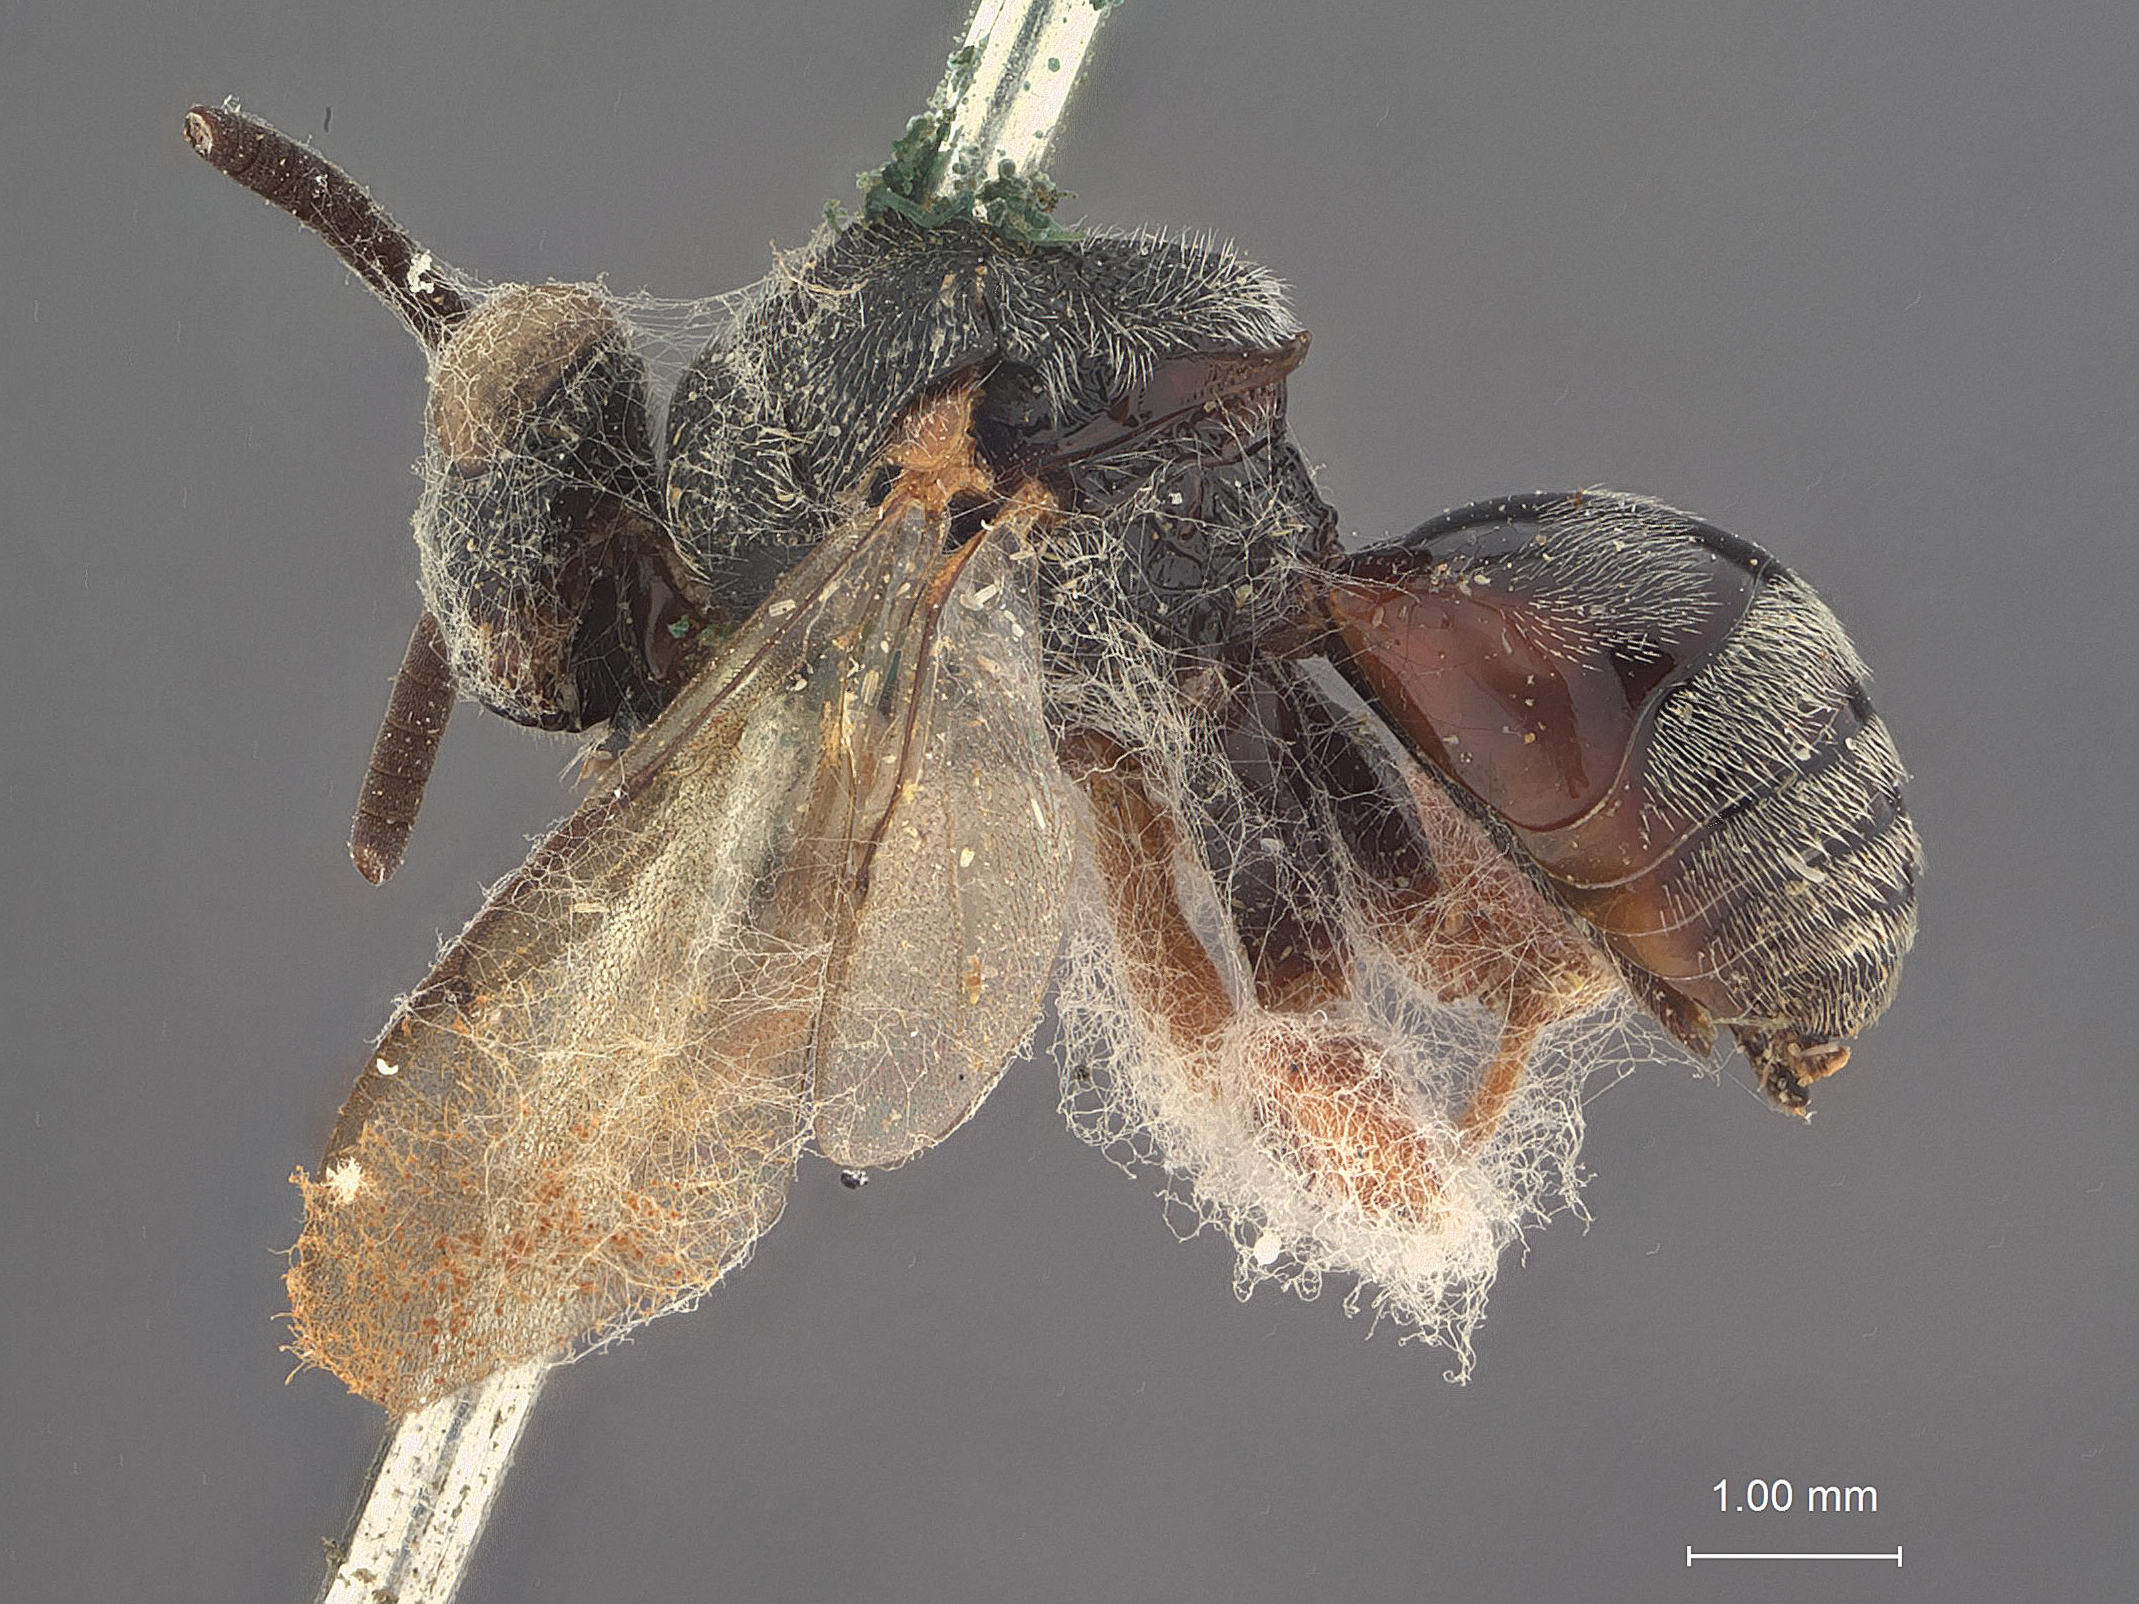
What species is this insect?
Brachymeria sureke
